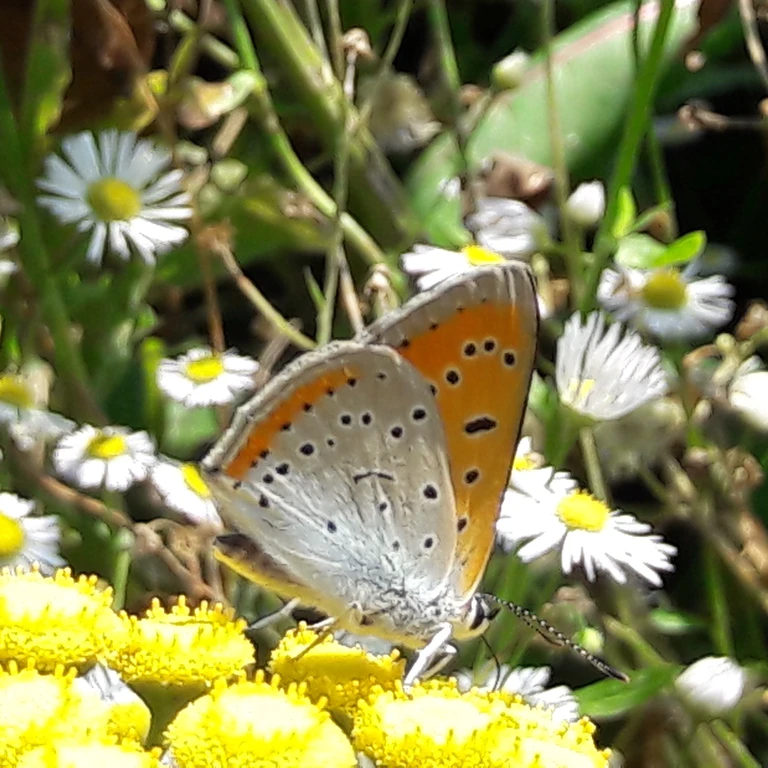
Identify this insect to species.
Lycaena dispar
